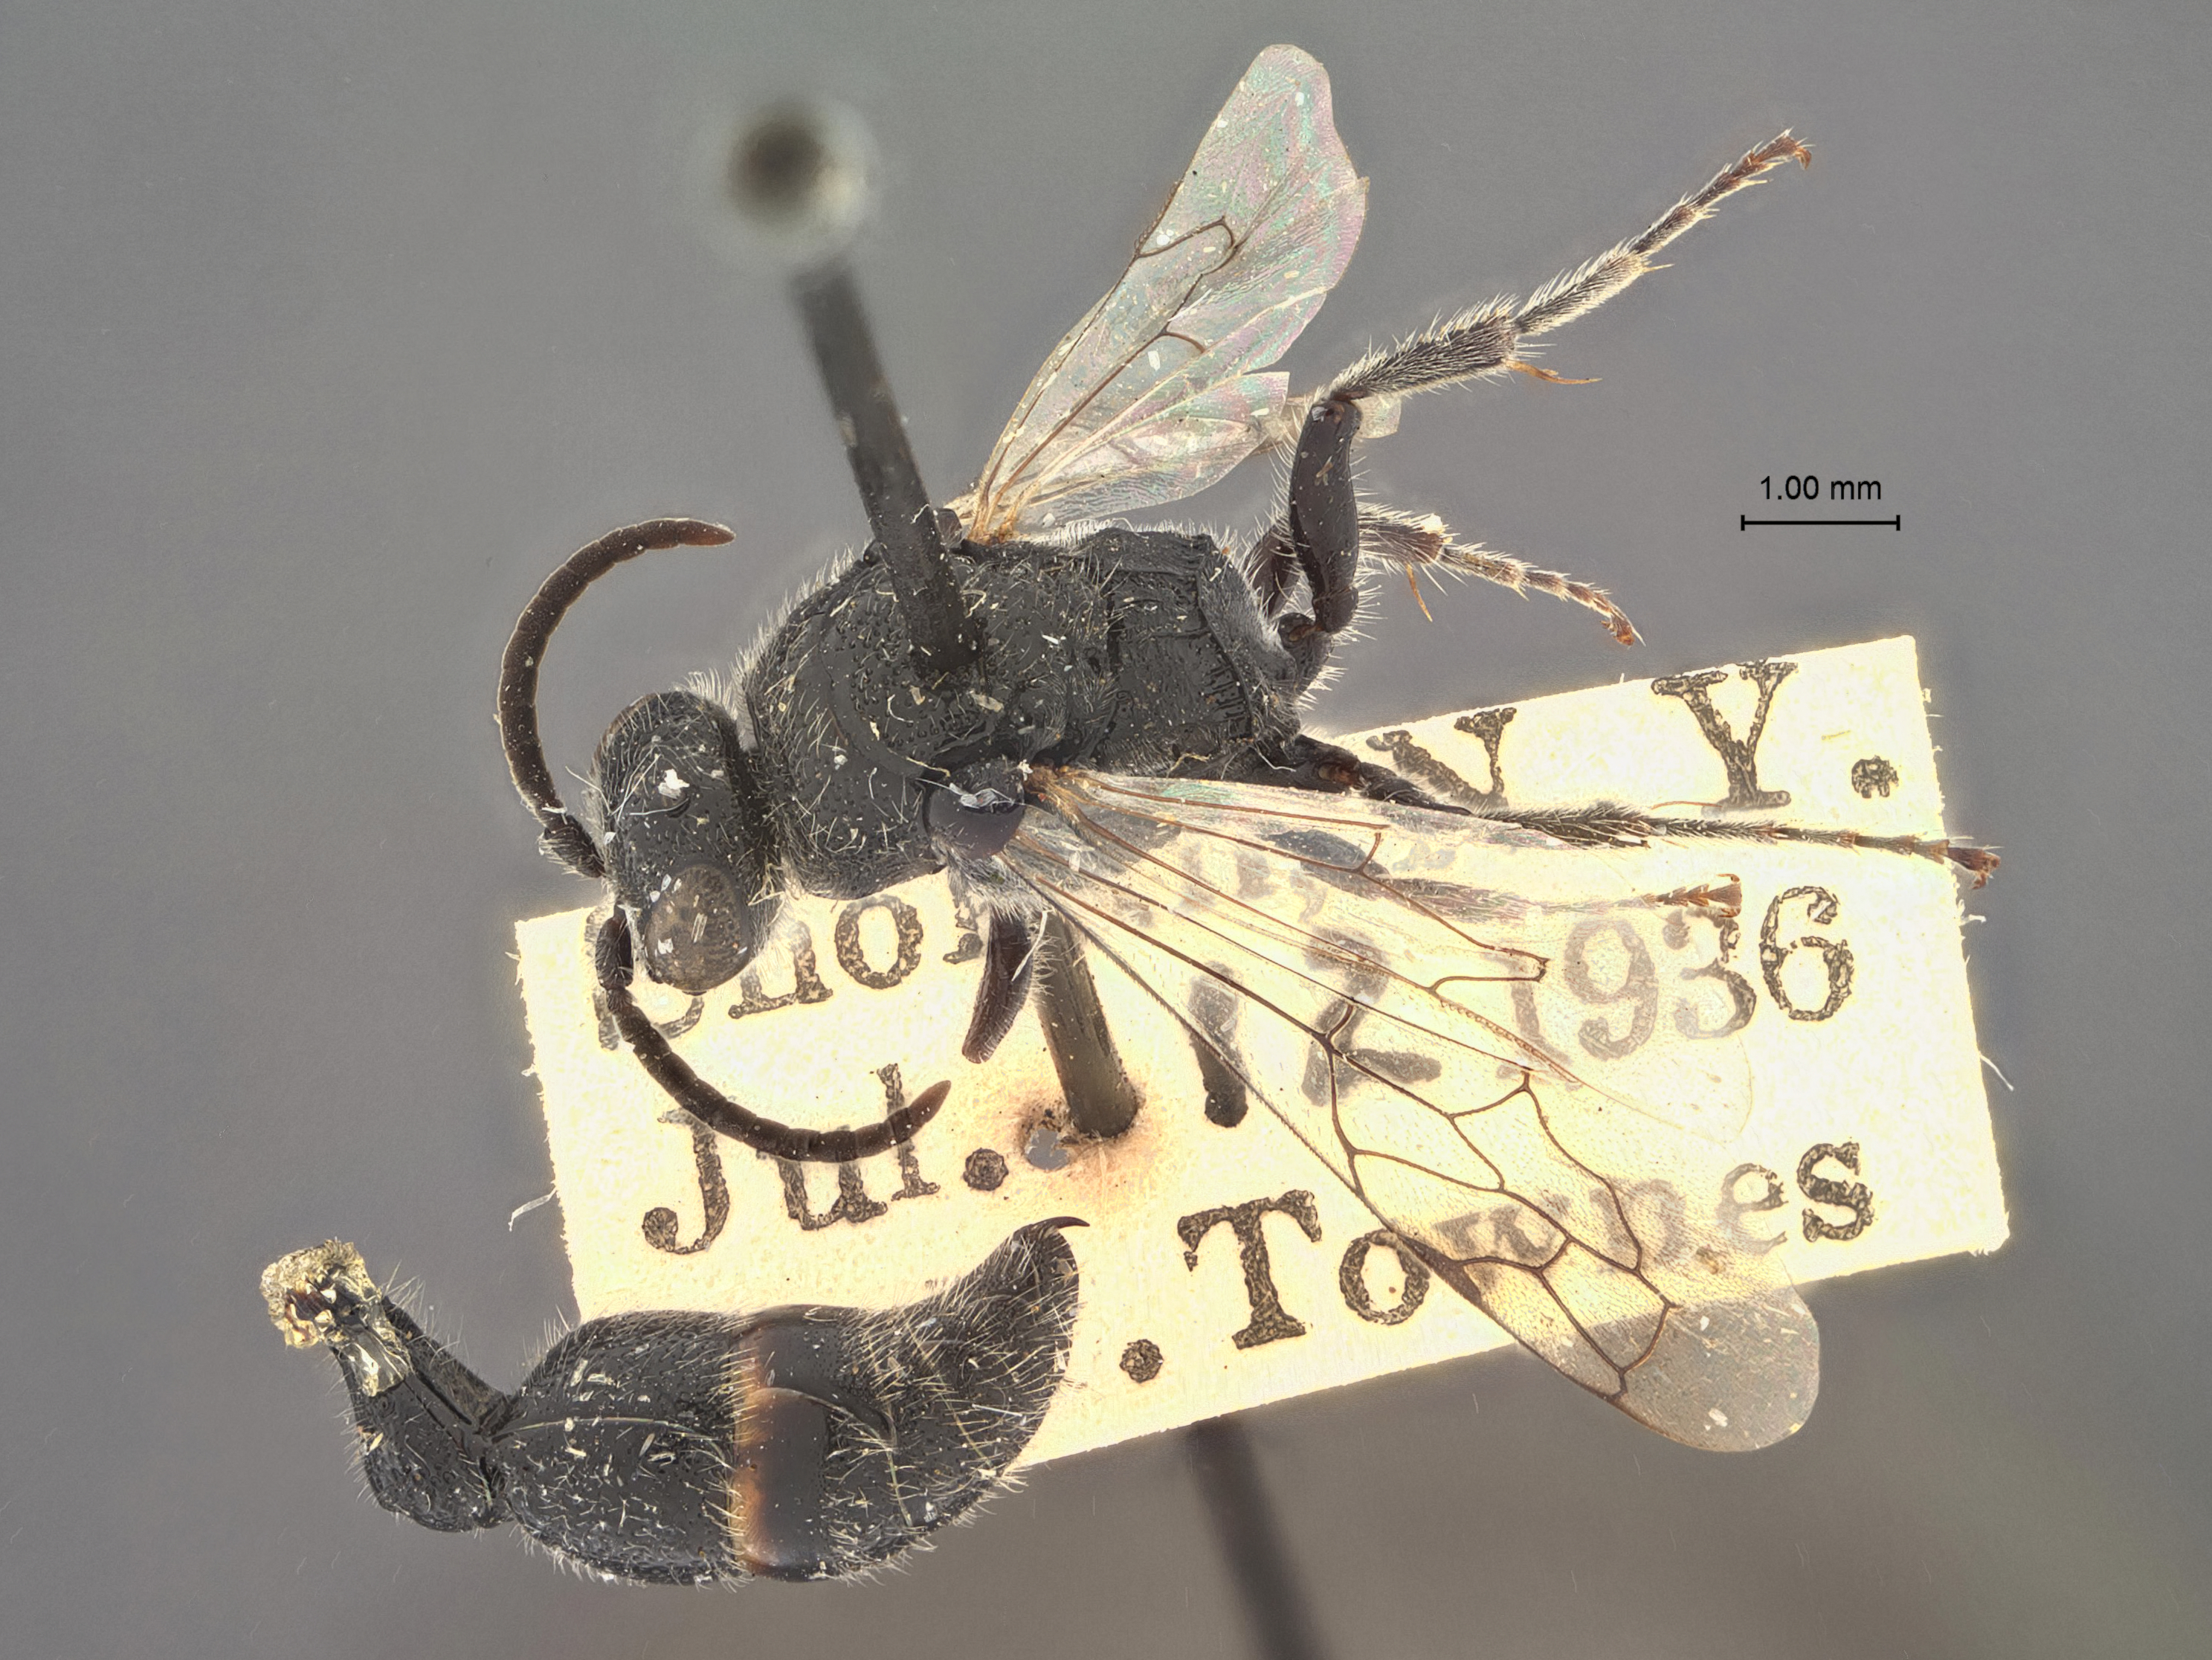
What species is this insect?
Tiphia townesi
